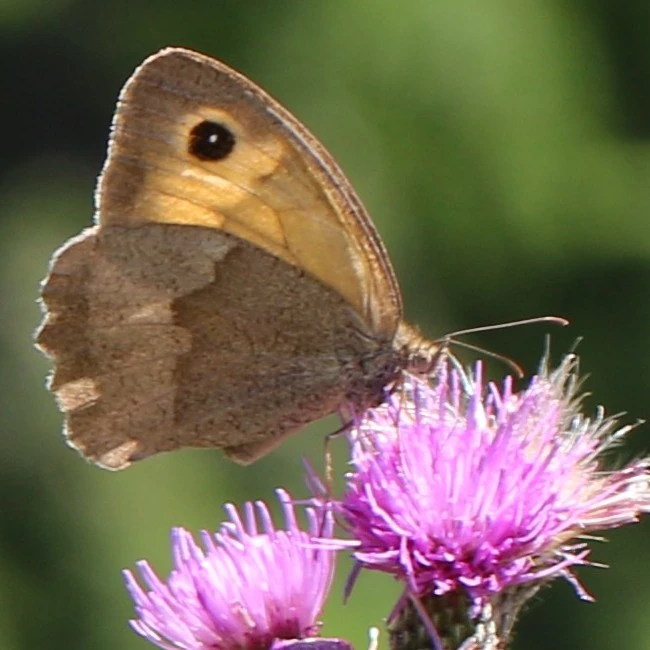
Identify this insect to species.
Maniola jurtina
